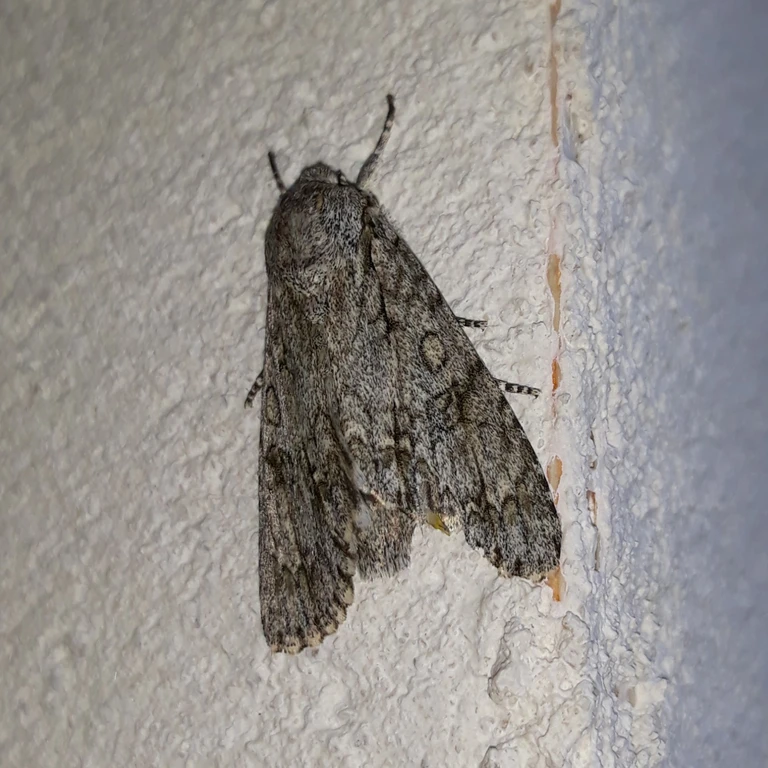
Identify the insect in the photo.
Acronicta aceris
